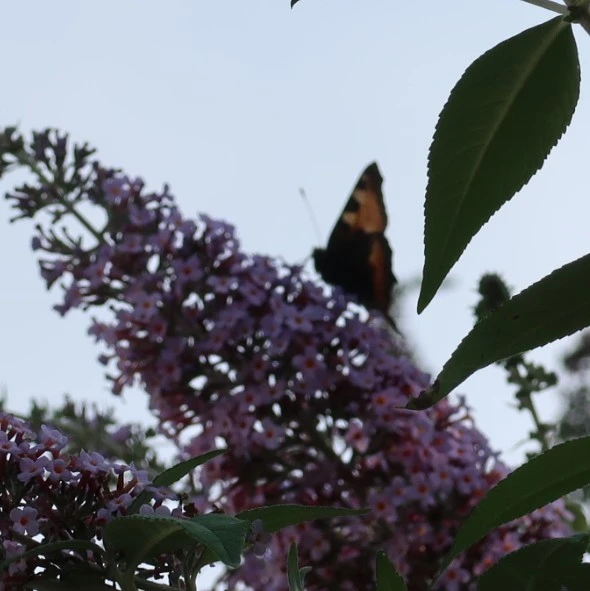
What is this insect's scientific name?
Aglais urticae
